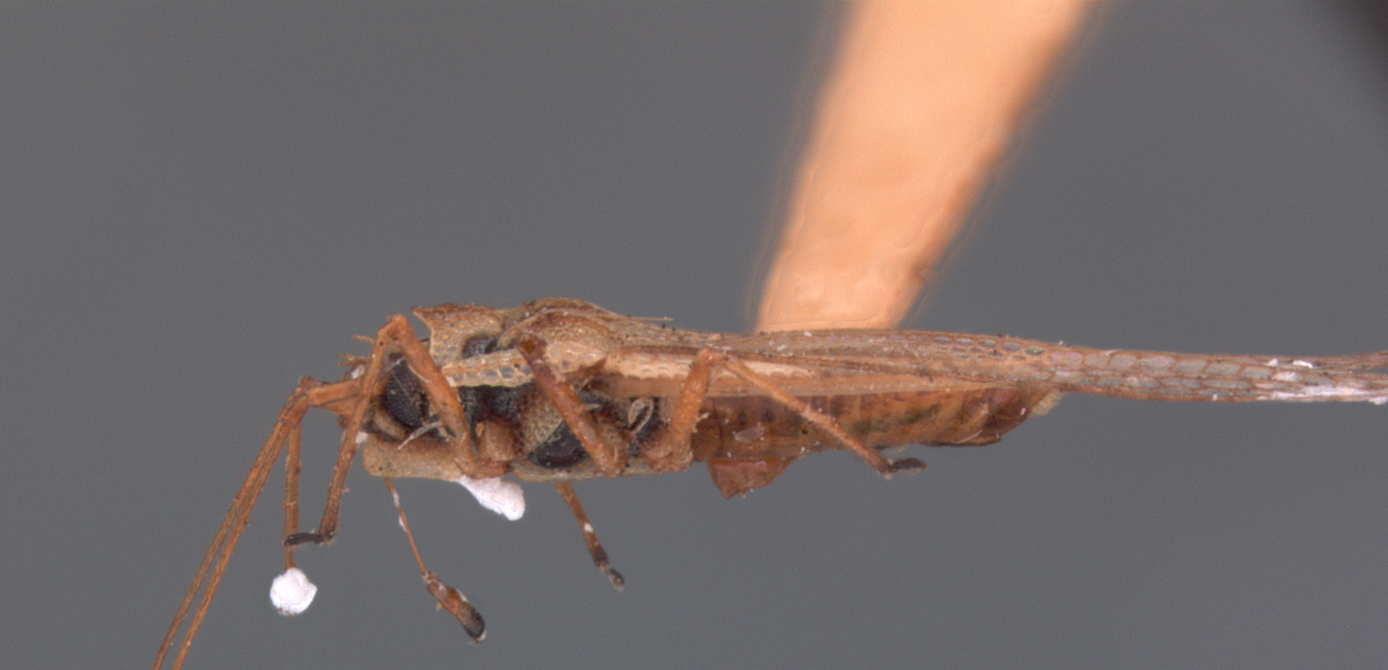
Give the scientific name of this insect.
Leptodictya evidens
